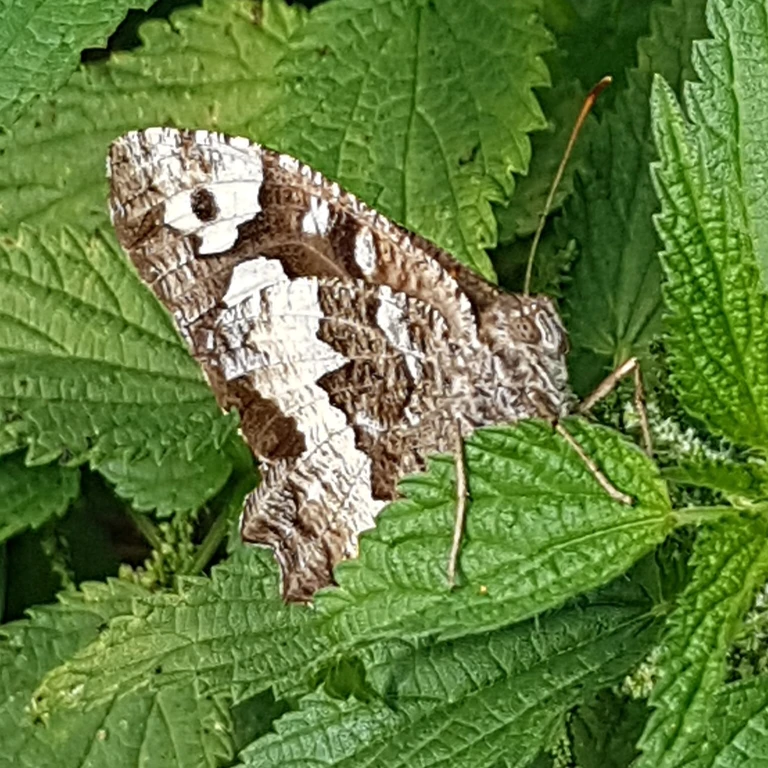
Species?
Brintesia circe
